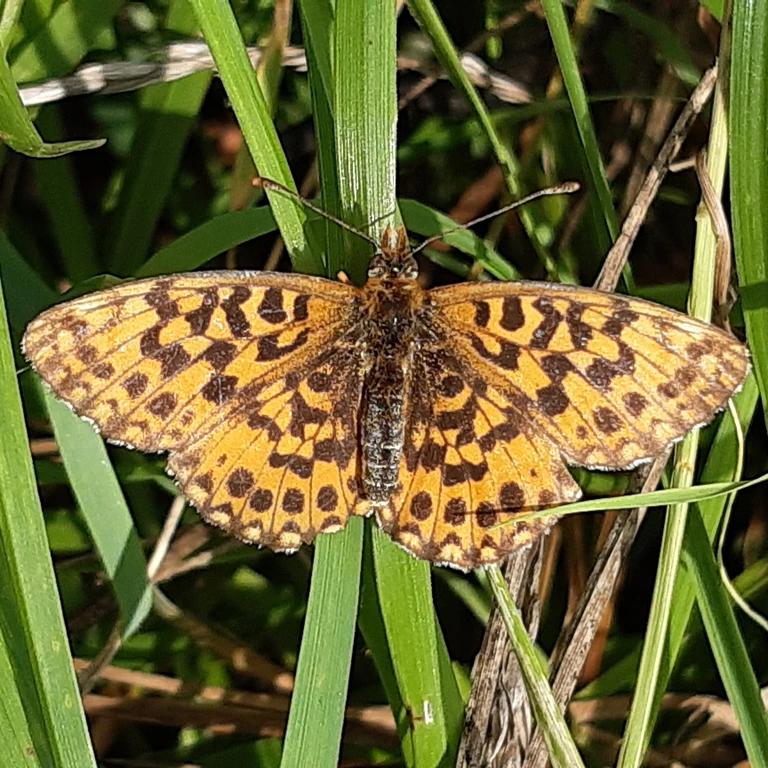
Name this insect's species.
Boloria dia
